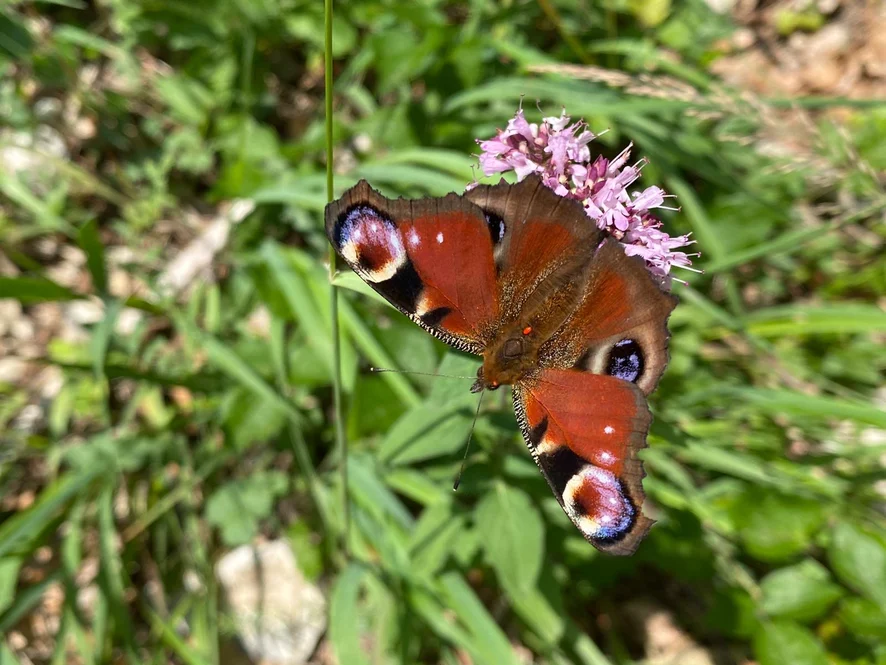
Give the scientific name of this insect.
Aglais io
